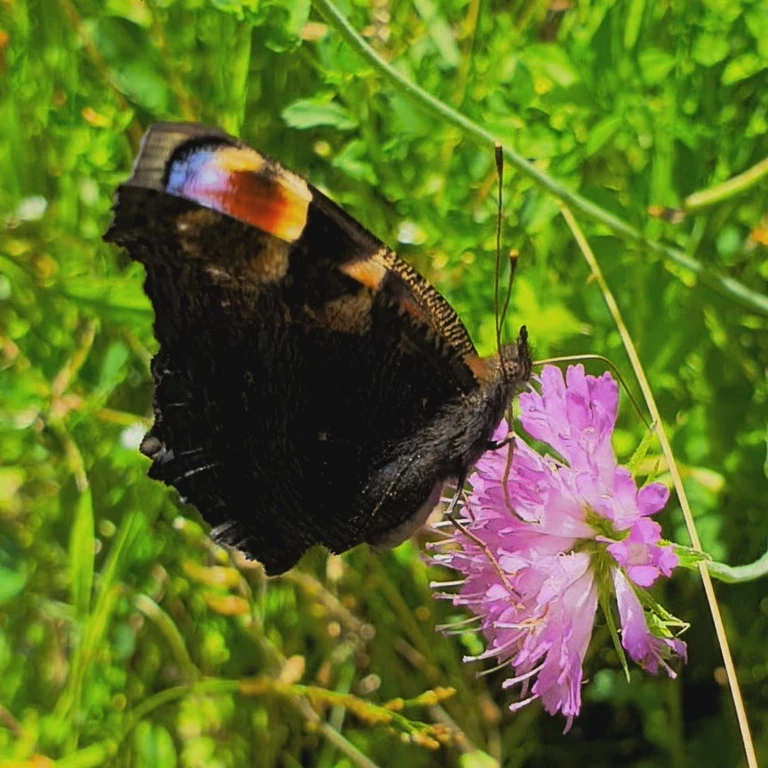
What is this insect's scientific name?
Aglais io
